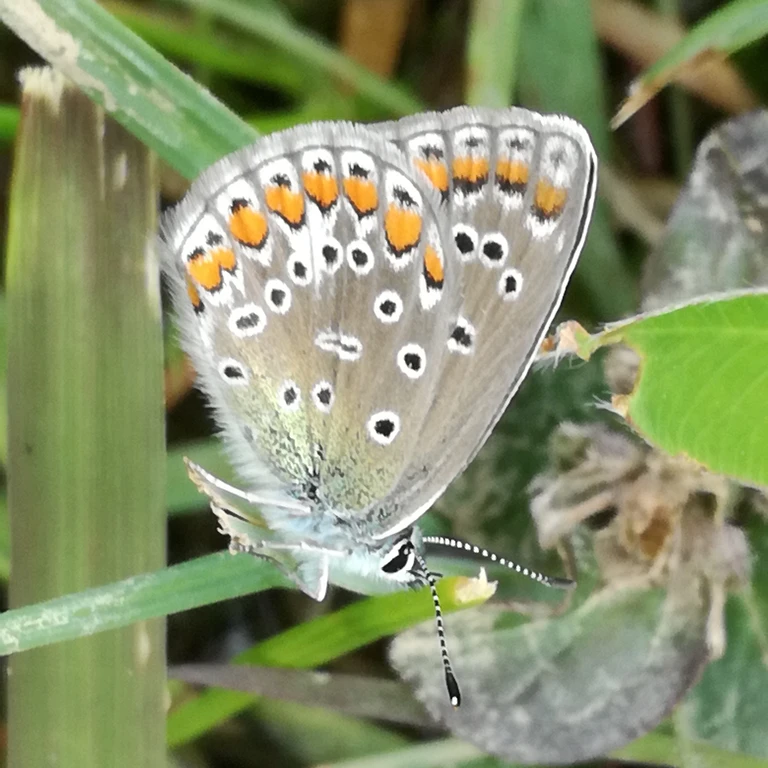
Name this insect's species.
Polyommatus icarus
